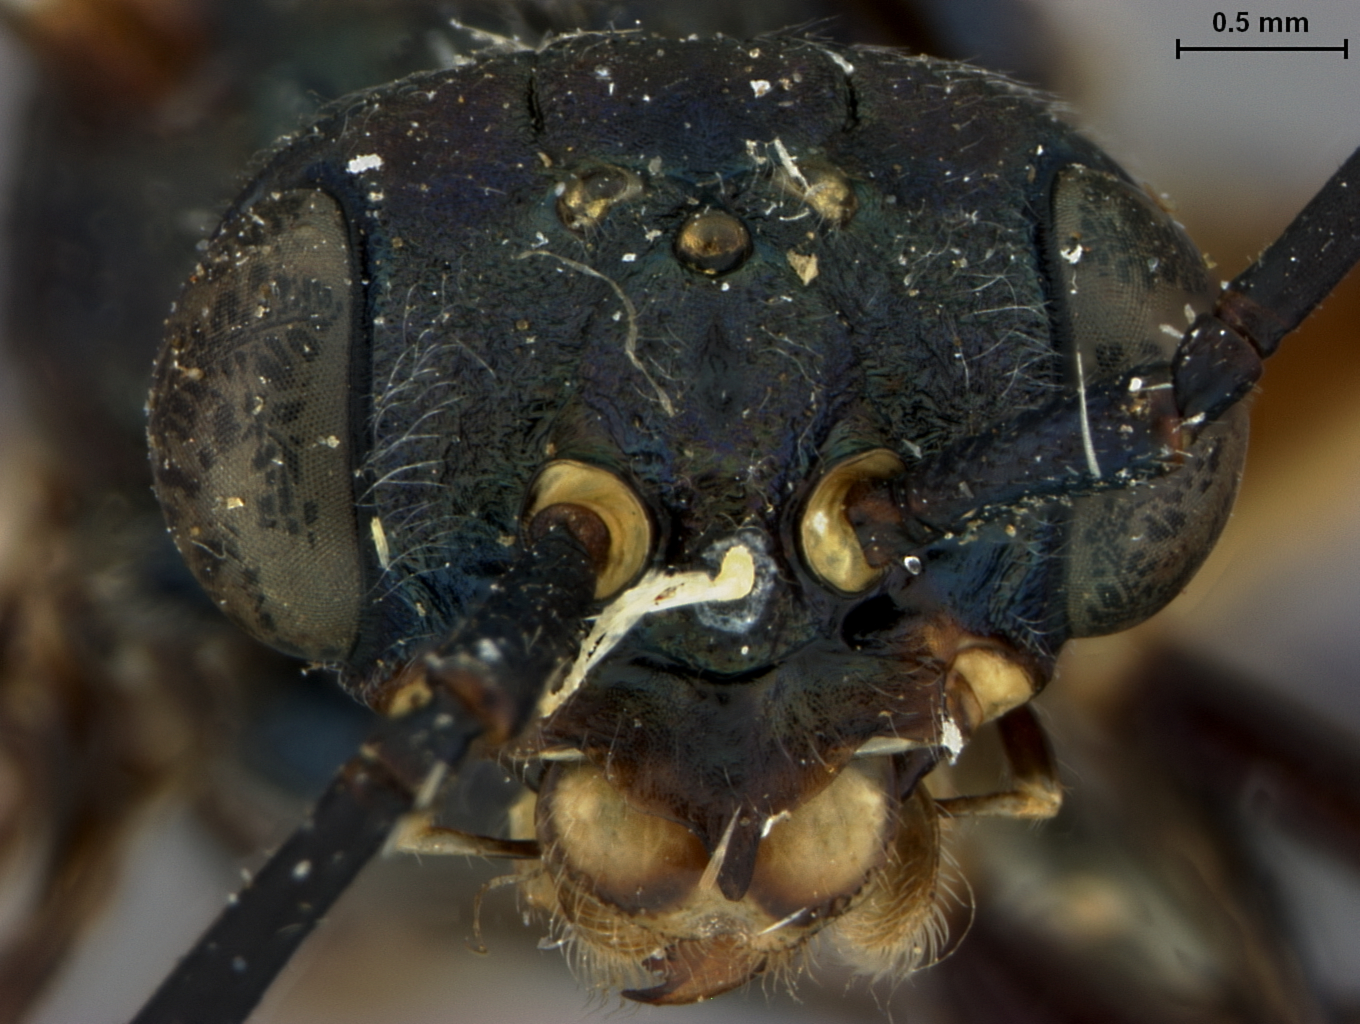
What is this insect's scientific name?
Pleroneura aviingrata
